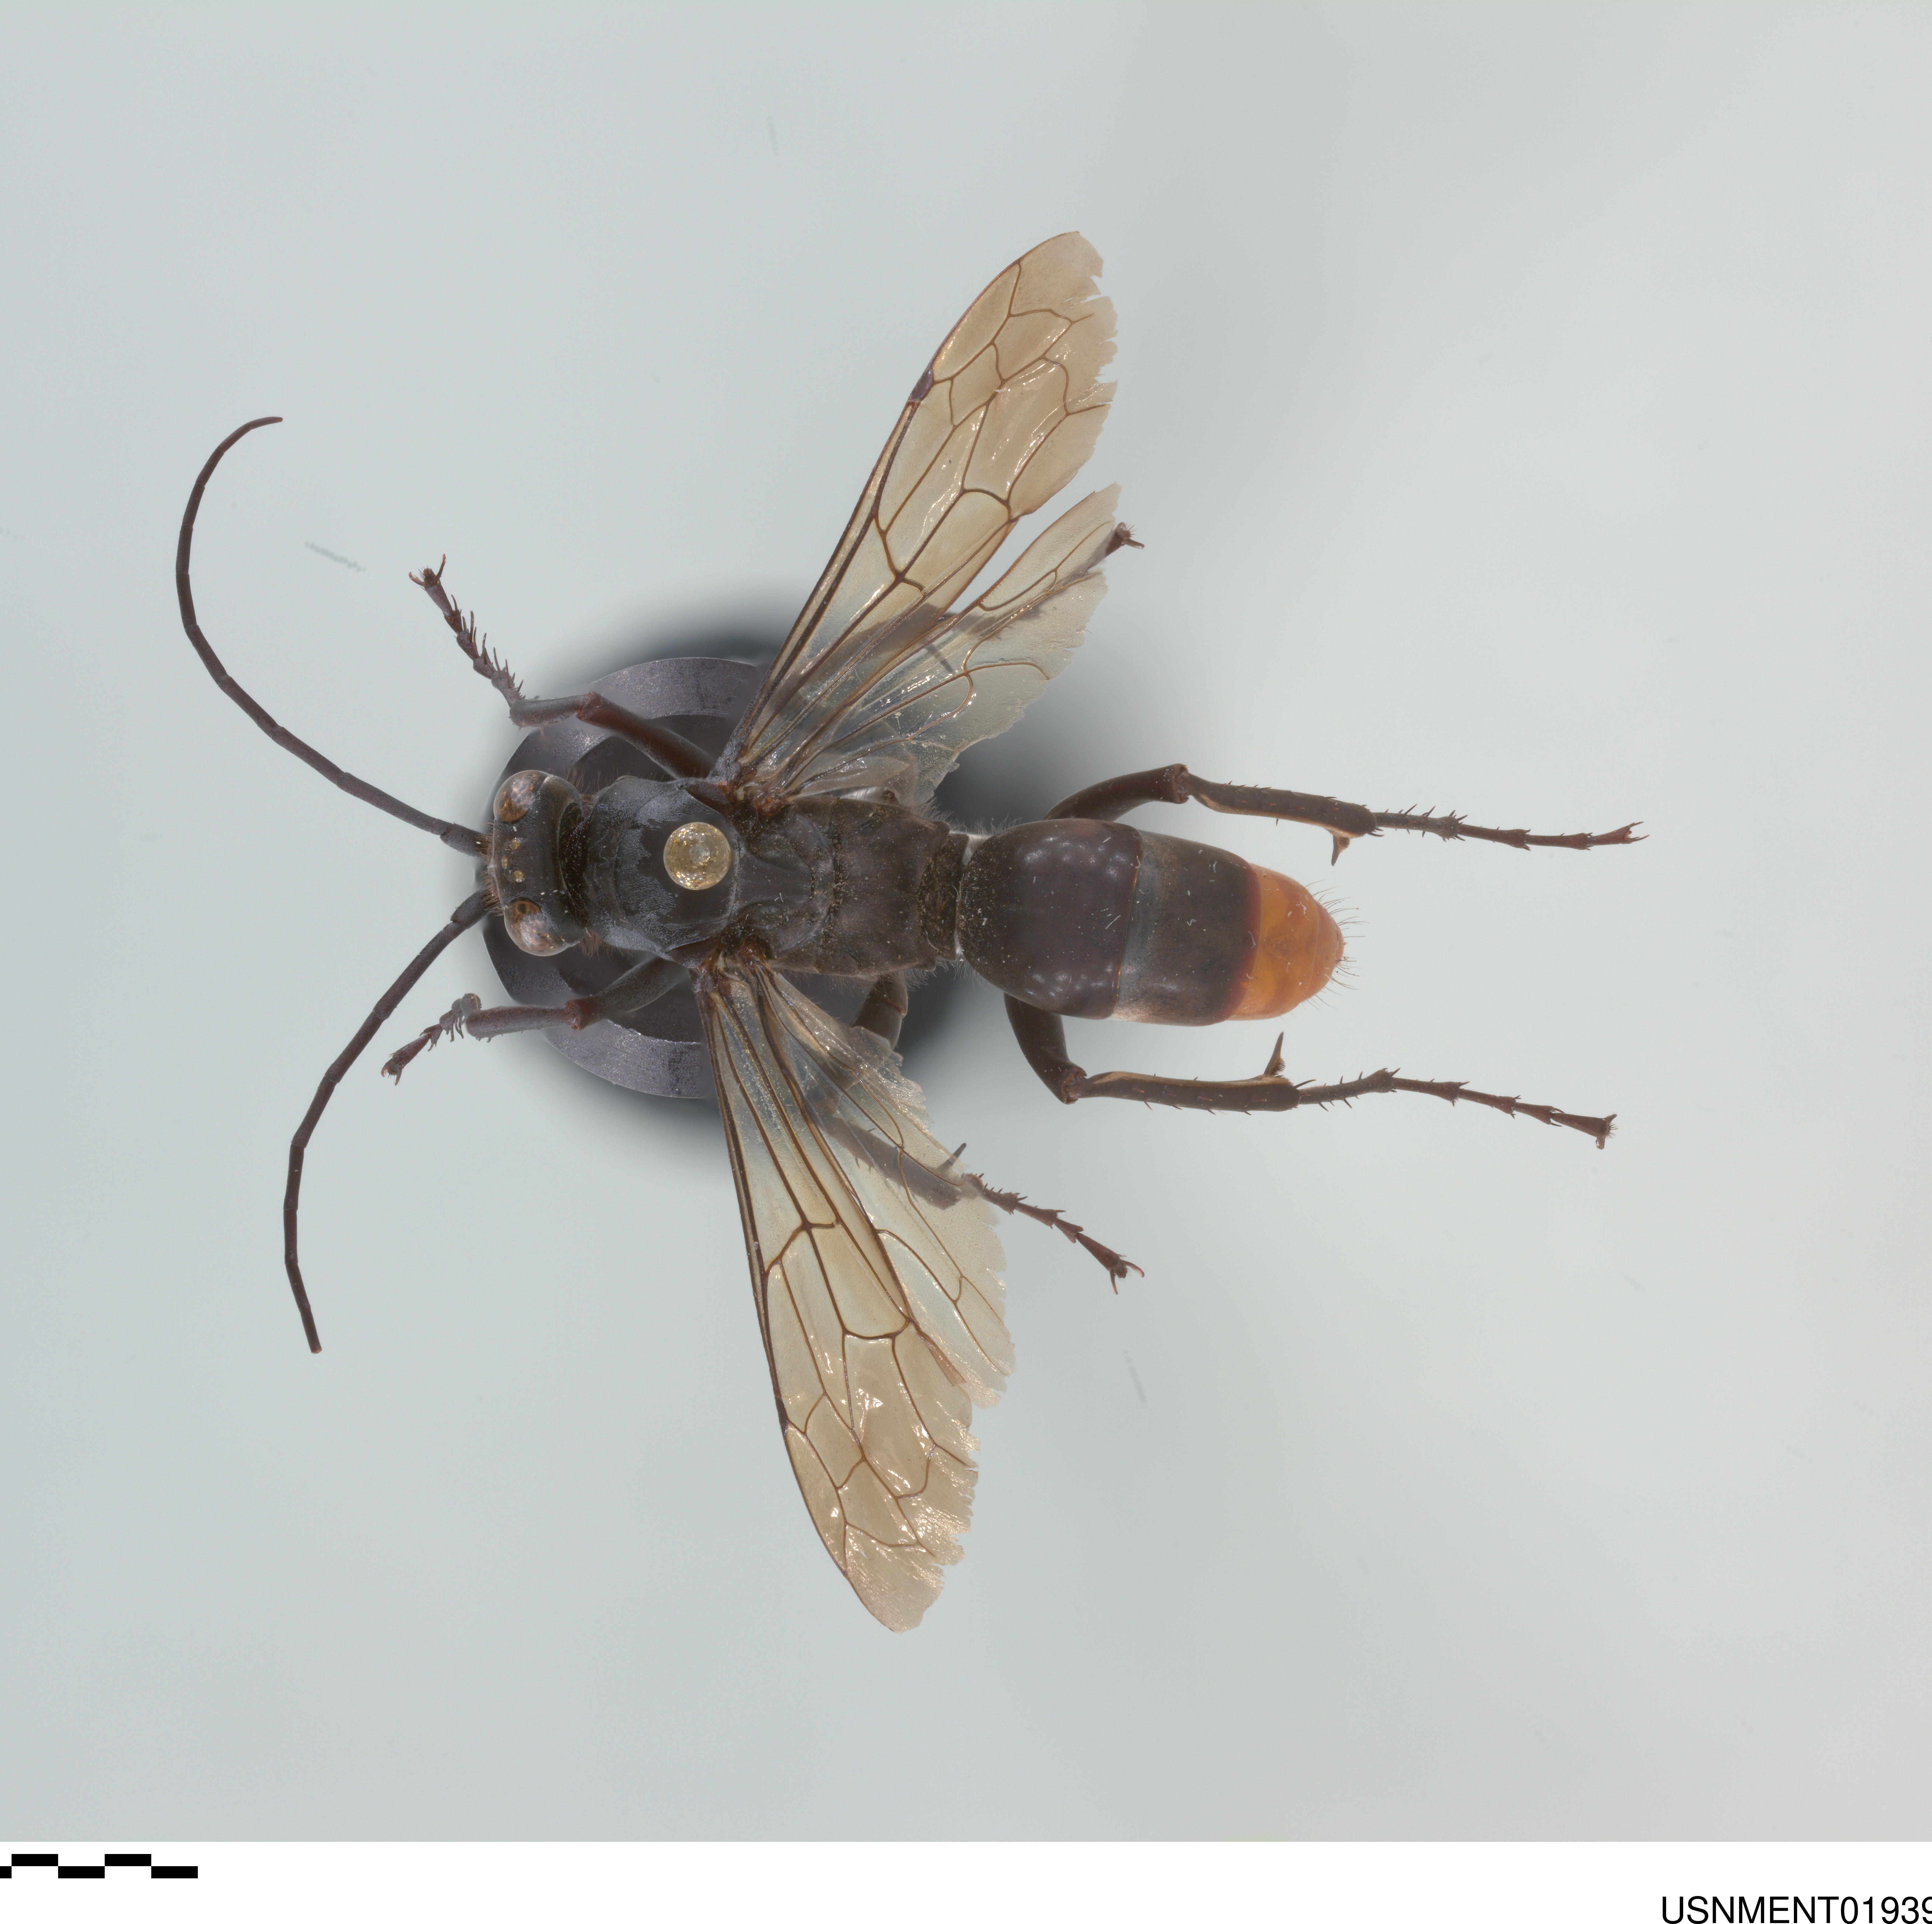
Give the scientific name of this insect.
Tachypompilus analis
